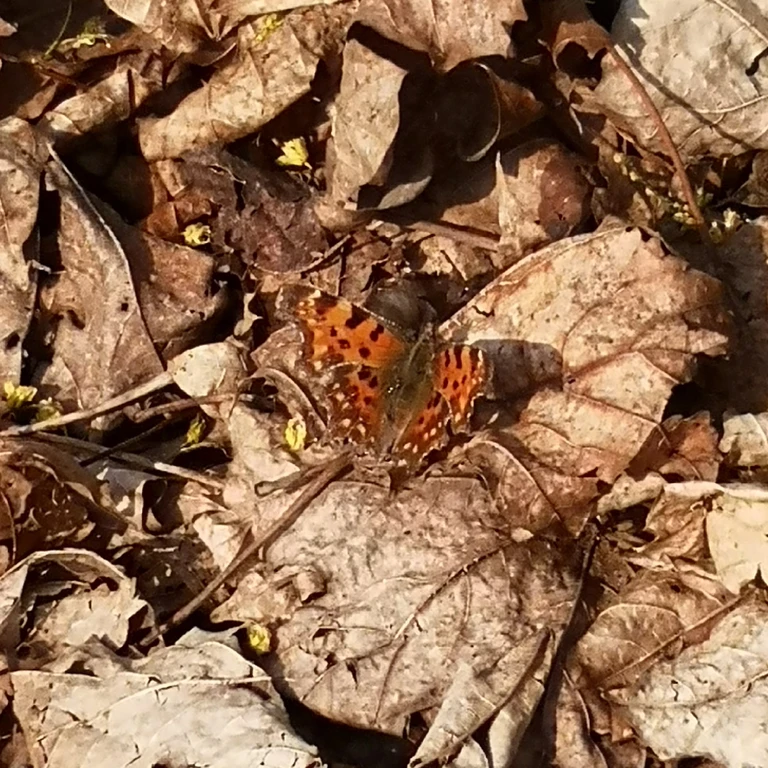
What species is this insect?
Polygonia c-album
